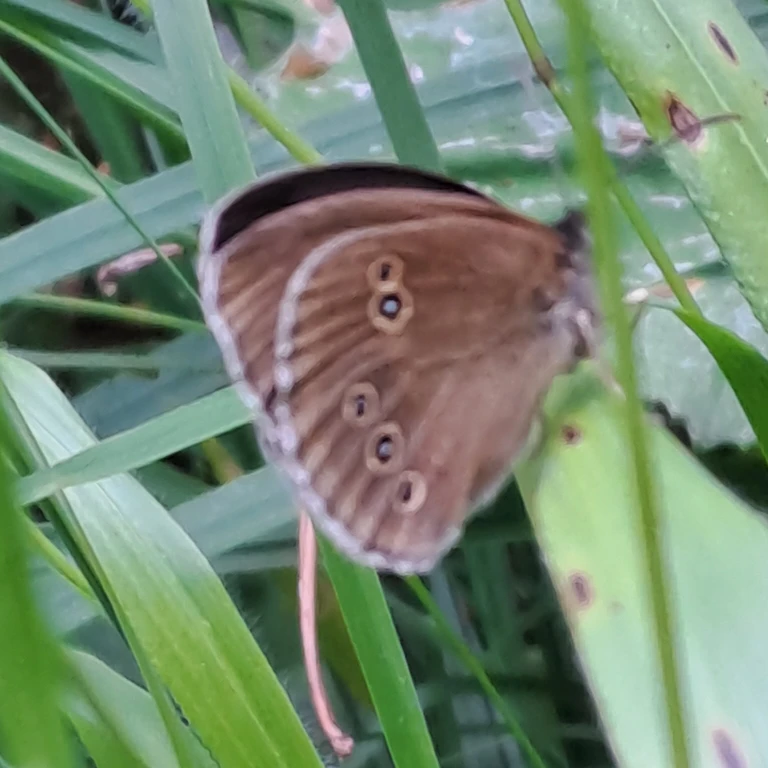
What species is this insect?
Aphantopus hyperantus
